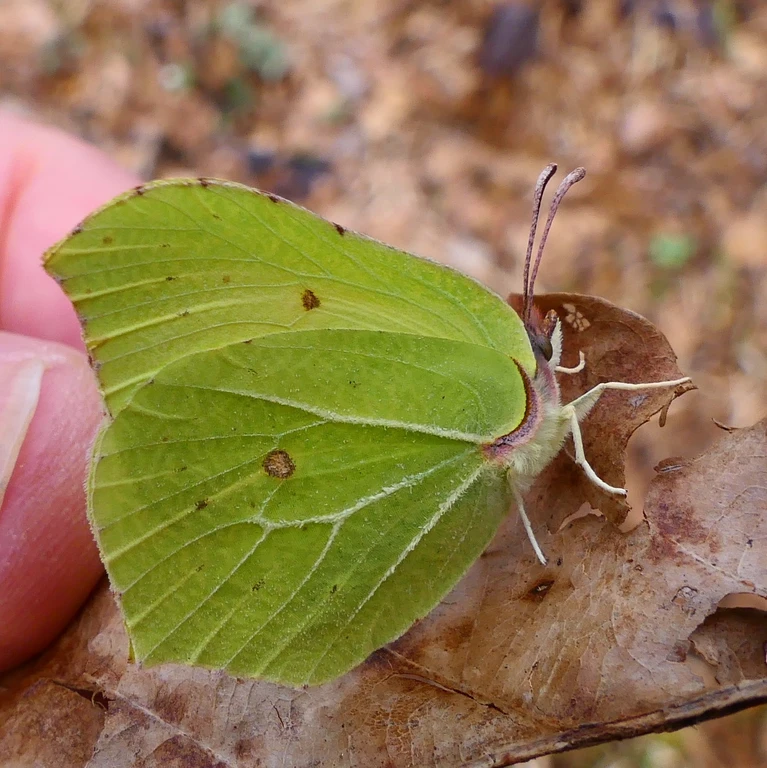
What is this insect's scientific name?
Gonepteryx rhamni
